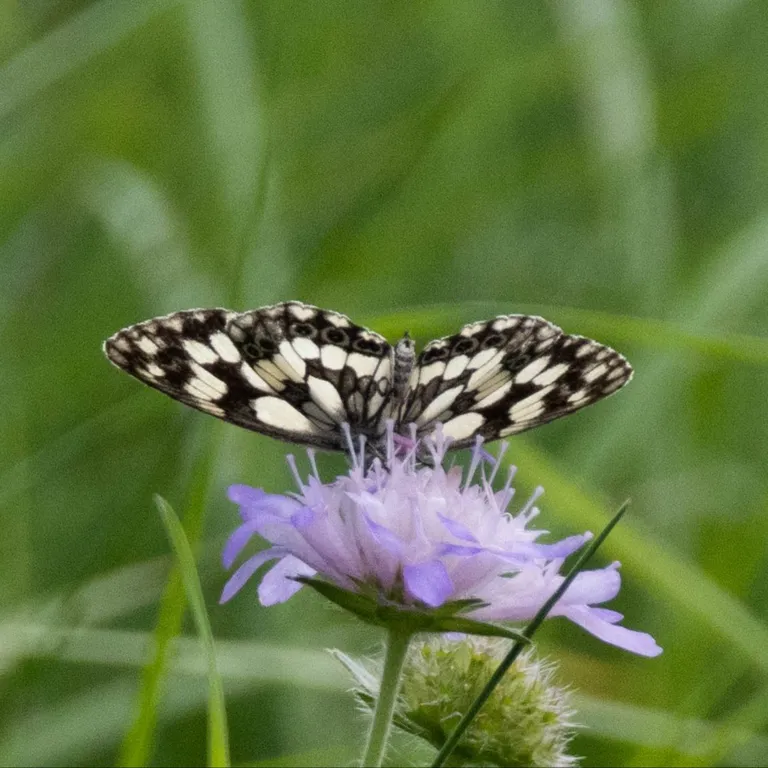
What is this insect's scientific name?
Melanargia galathea
